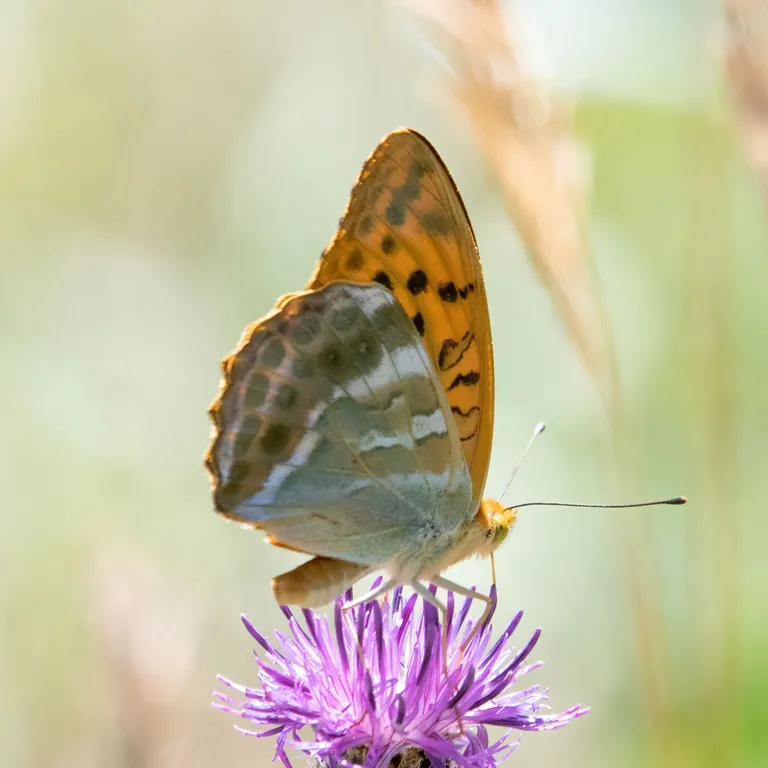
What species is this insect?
Argynnis paphia
